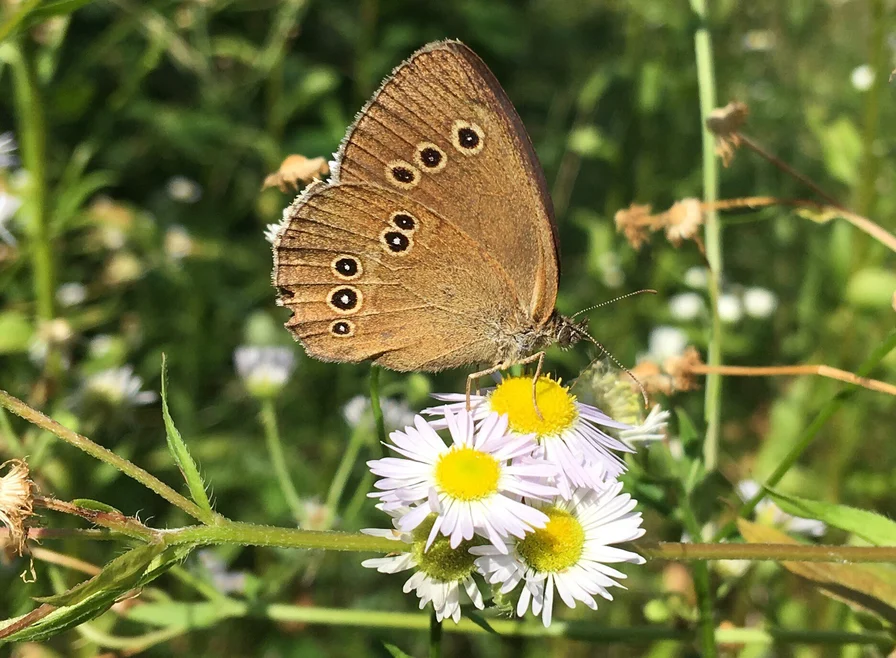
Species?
Aphantopus hyperantus
